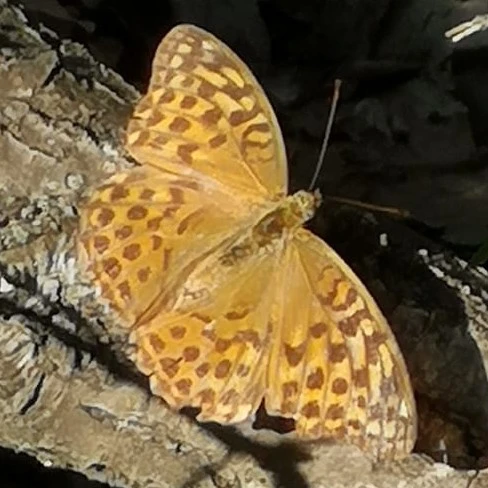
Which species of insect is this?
Argynnis paphia
